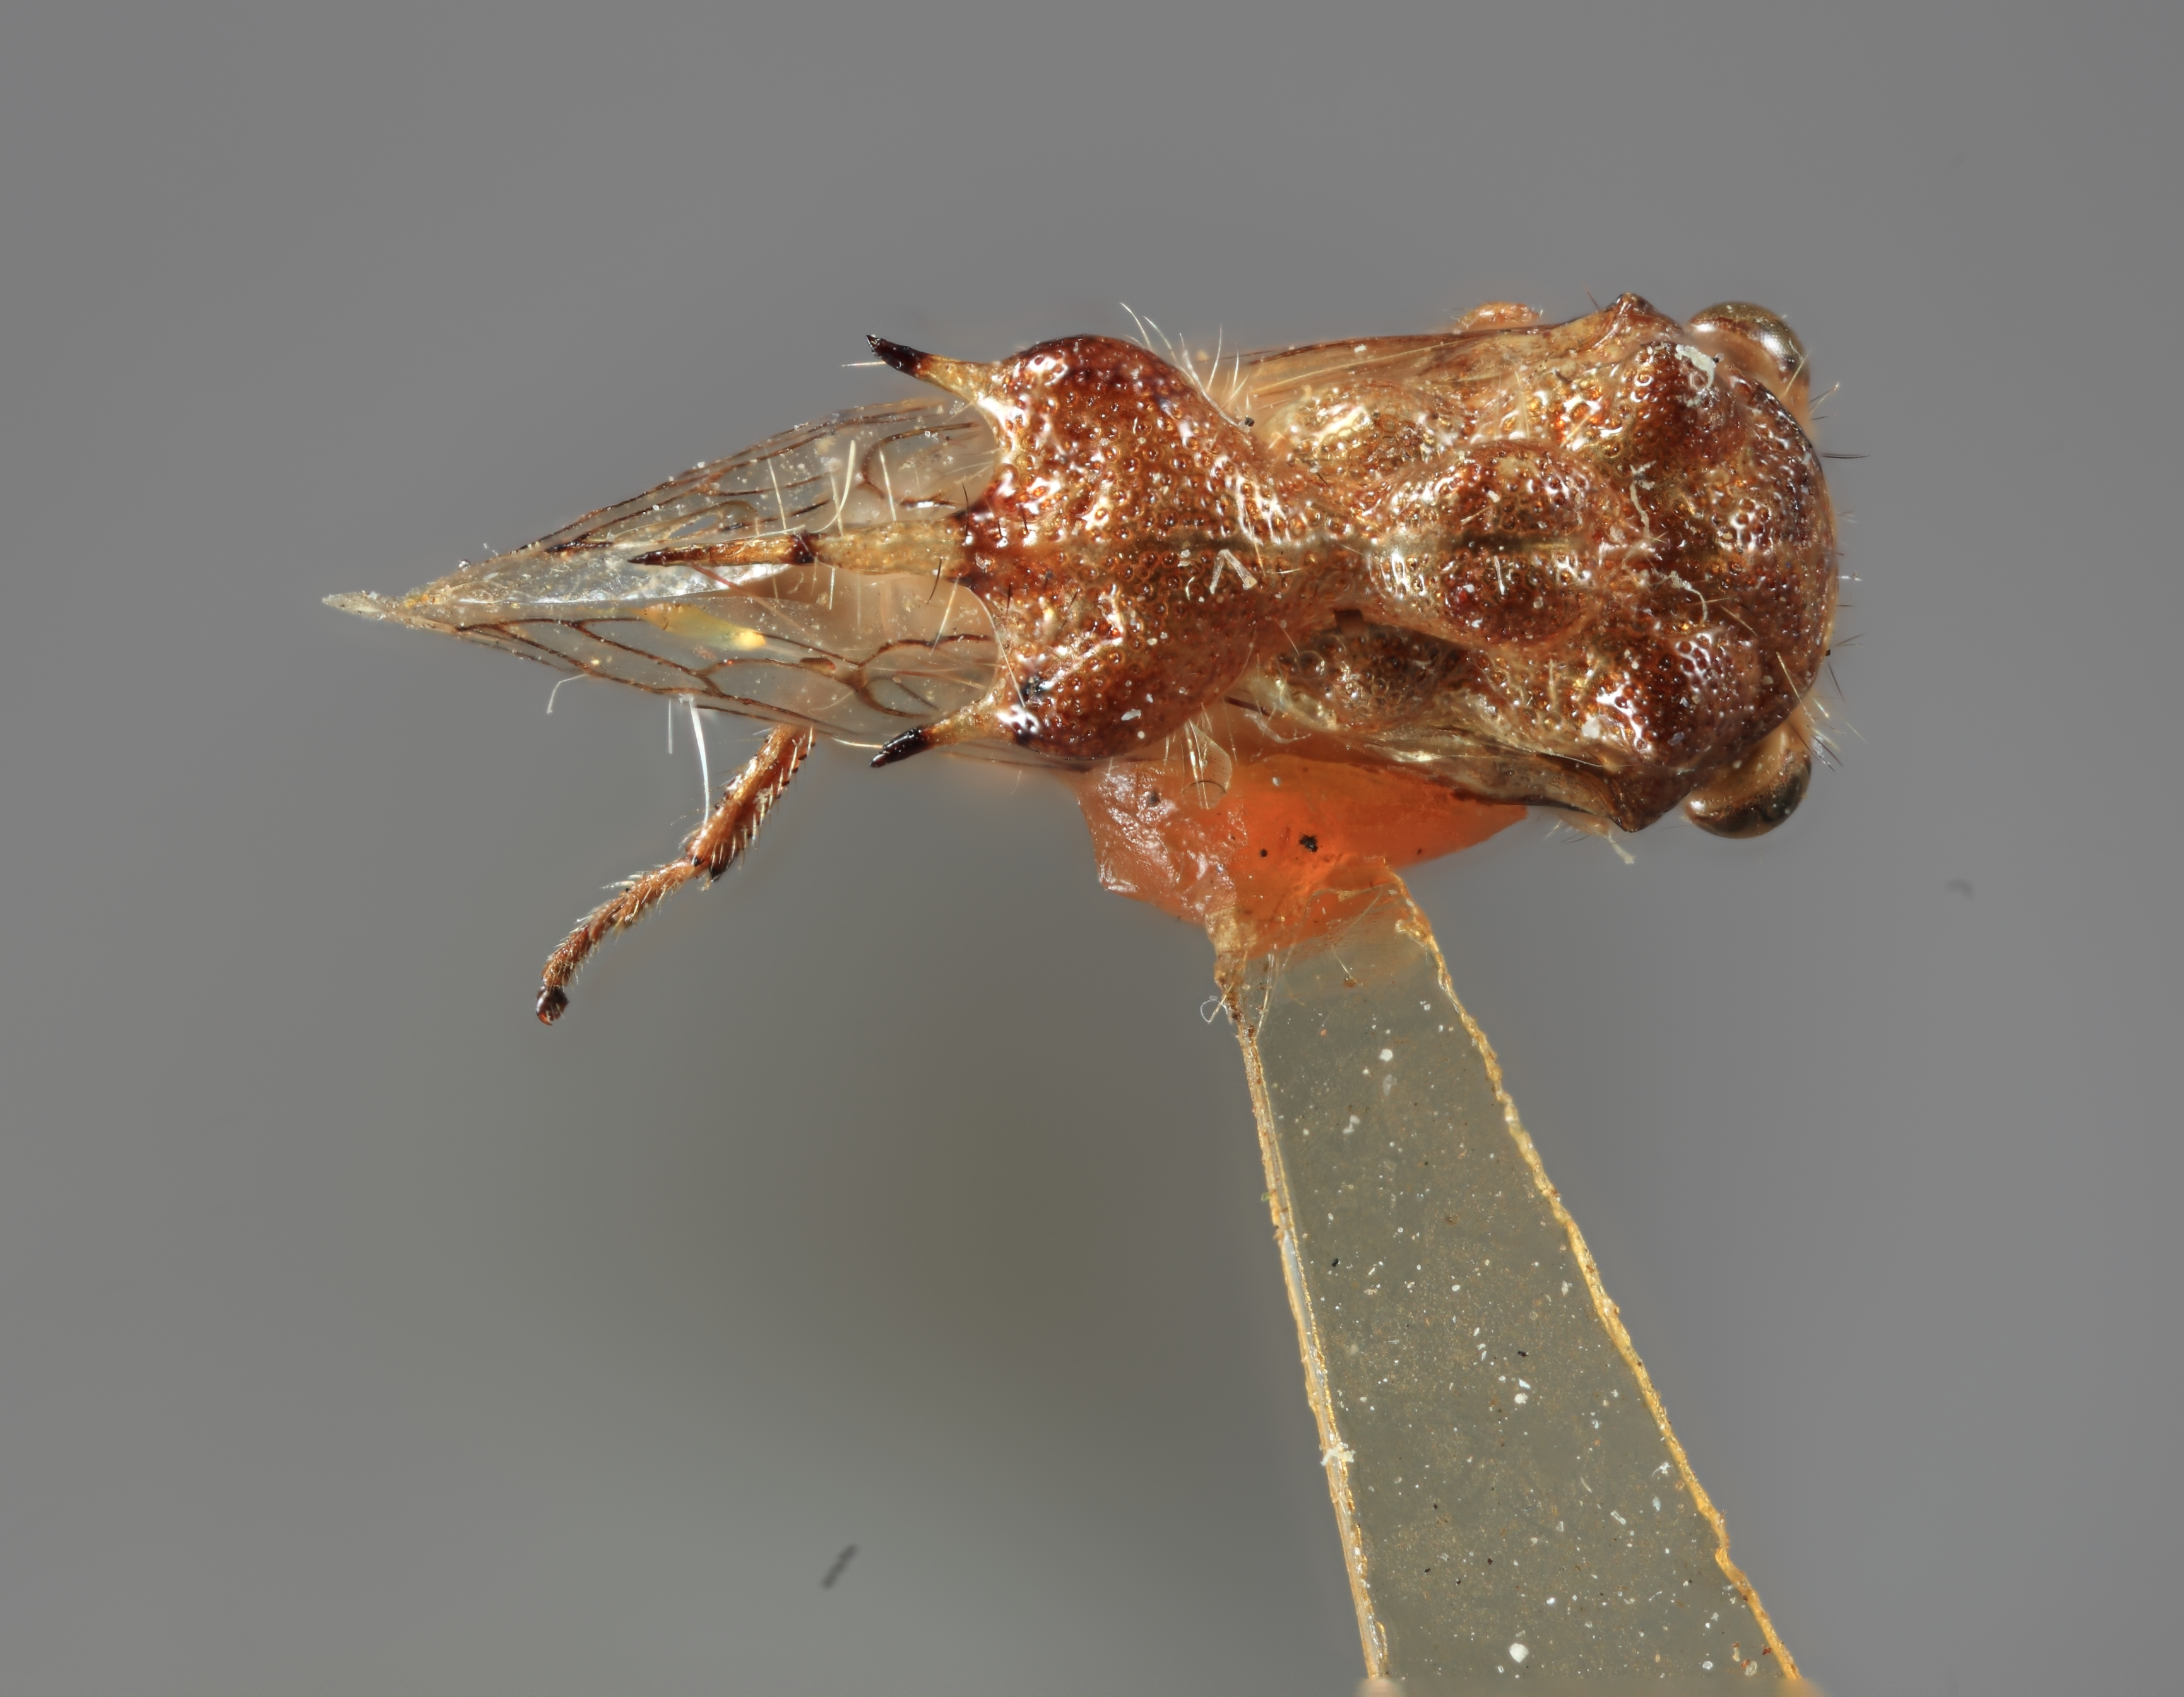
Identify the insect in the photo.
Xolonia variegata
